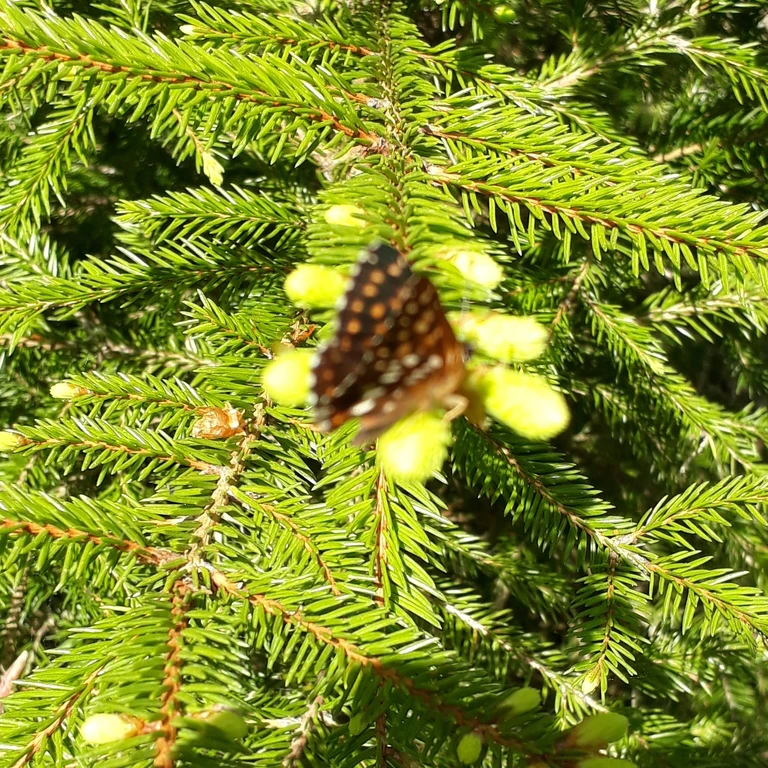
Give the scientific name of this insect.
Hamearis lucina
